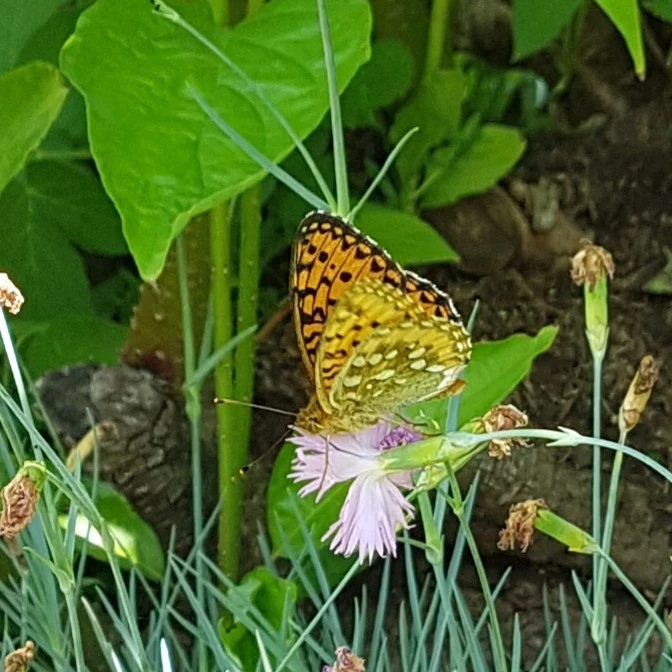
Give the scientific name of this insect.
Speyeria aglaja
